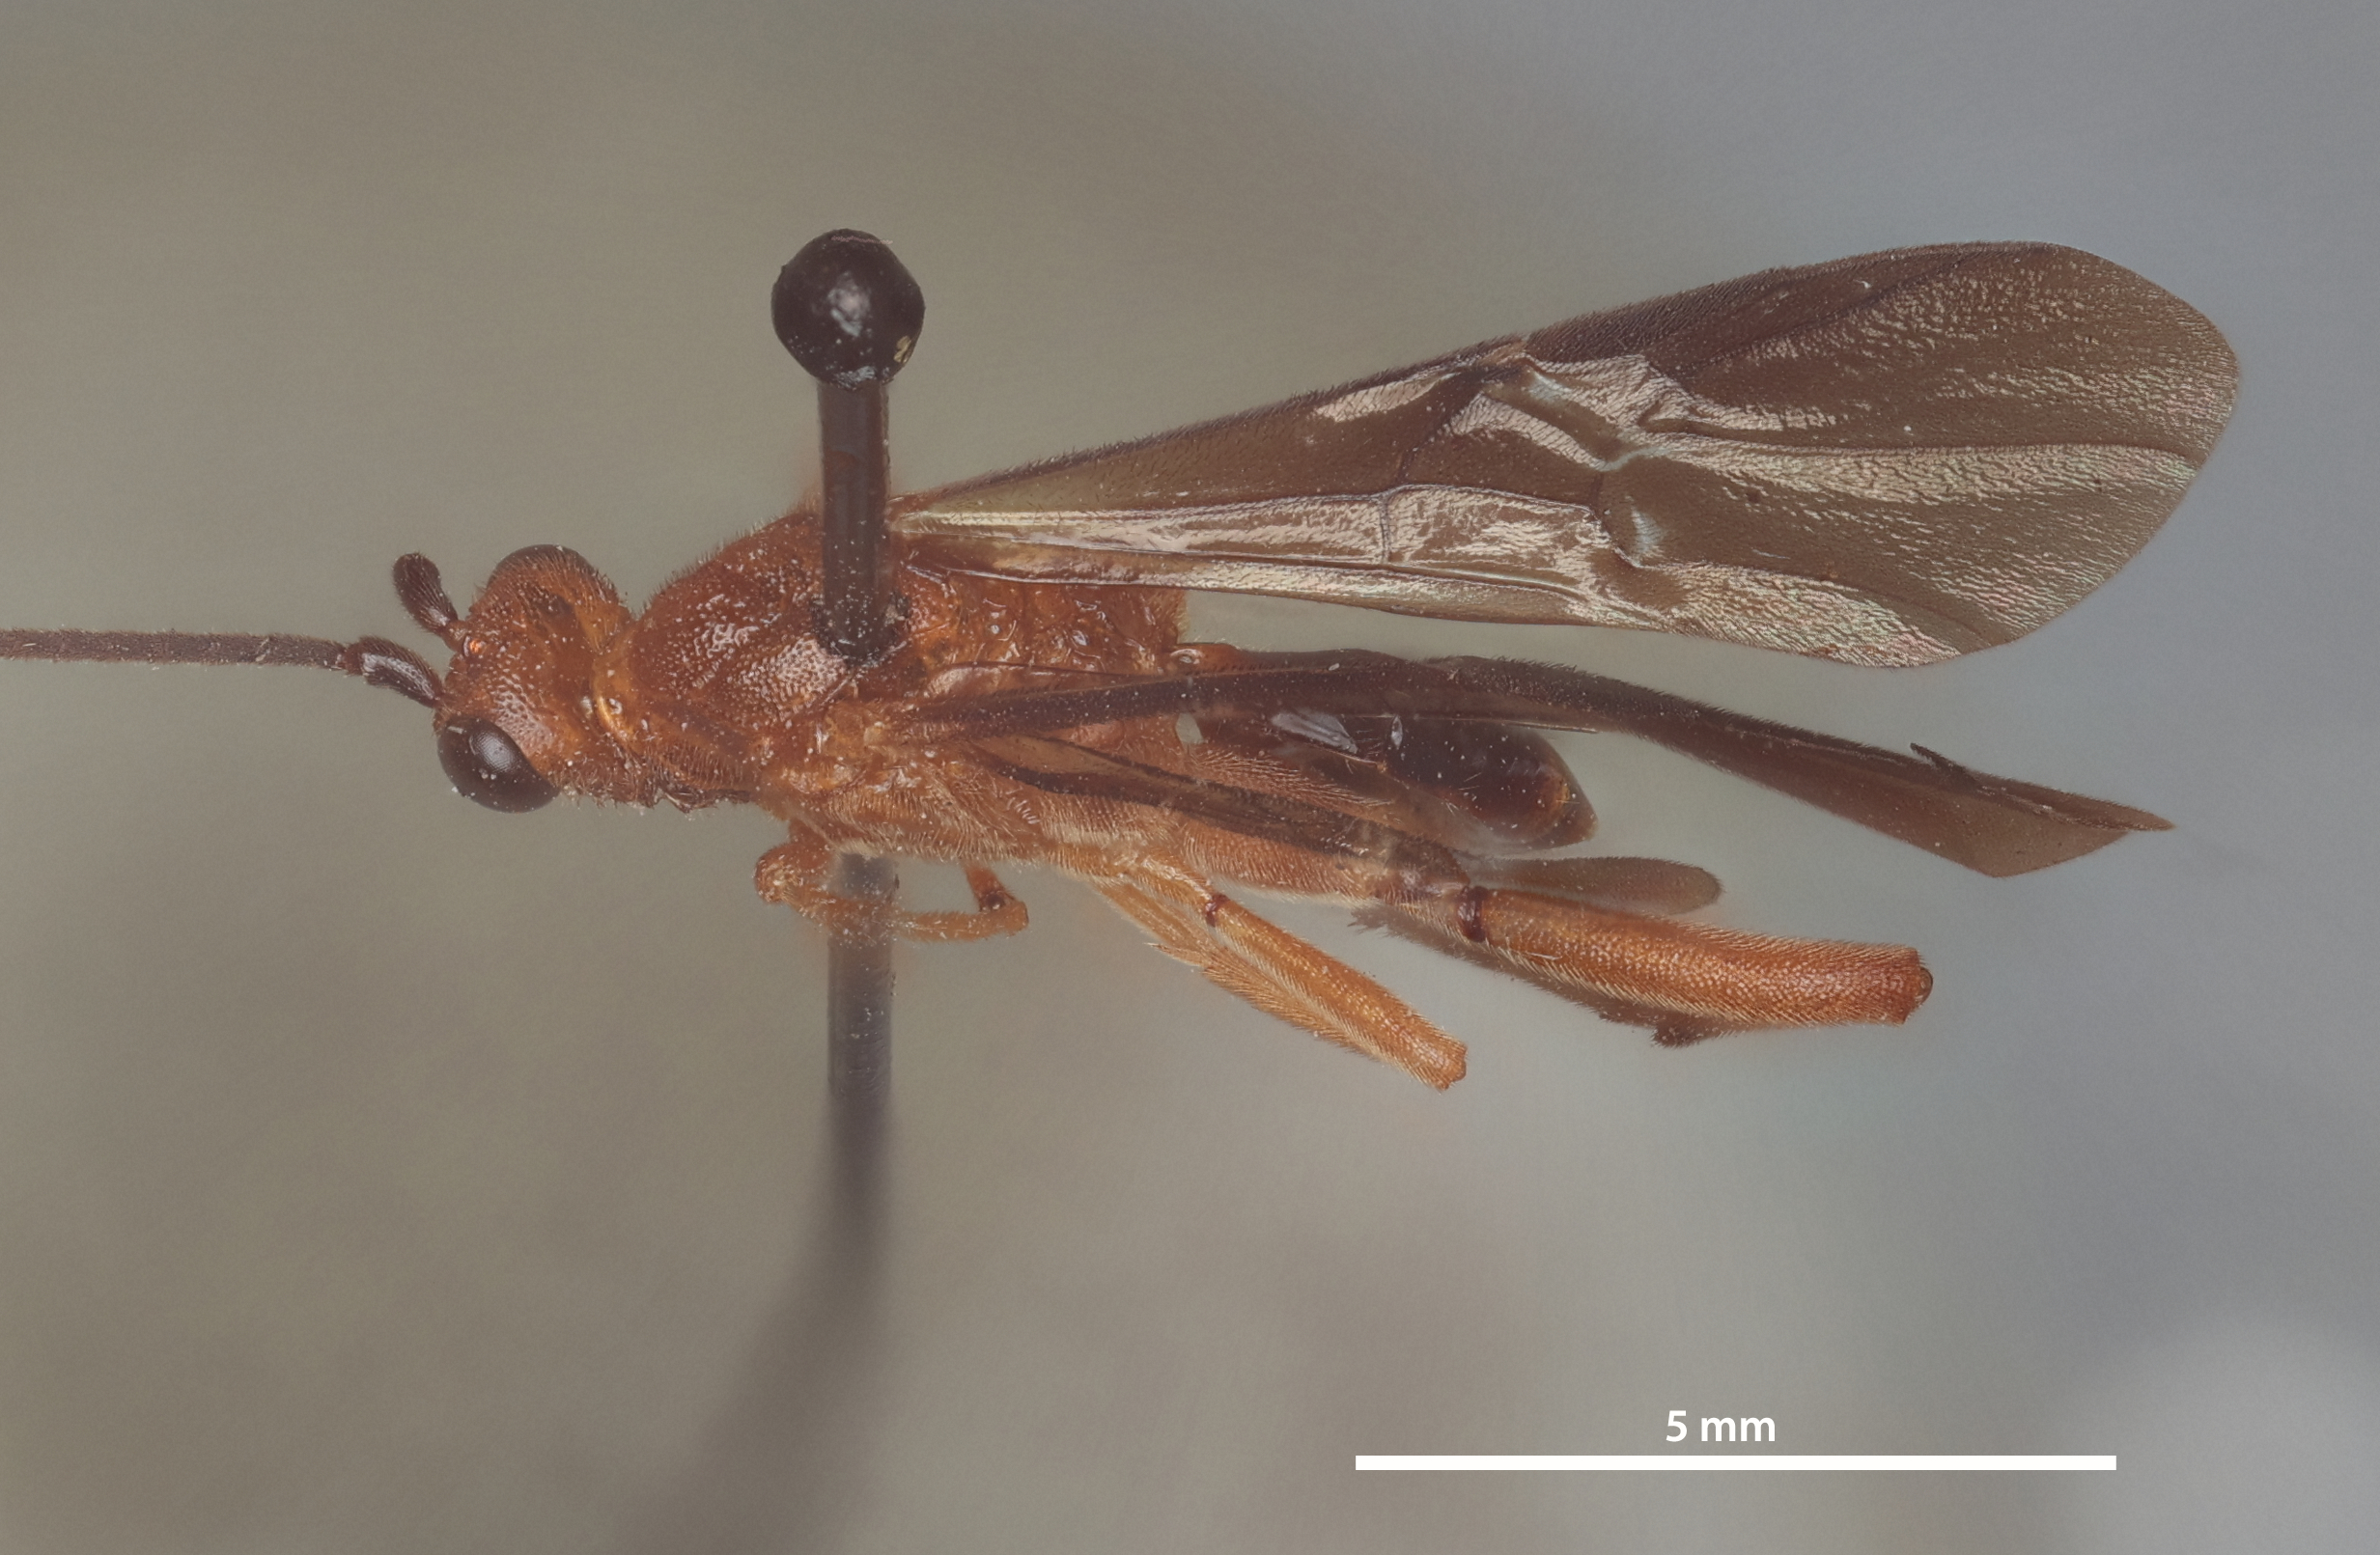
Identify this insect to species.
Euagathis rotundus
